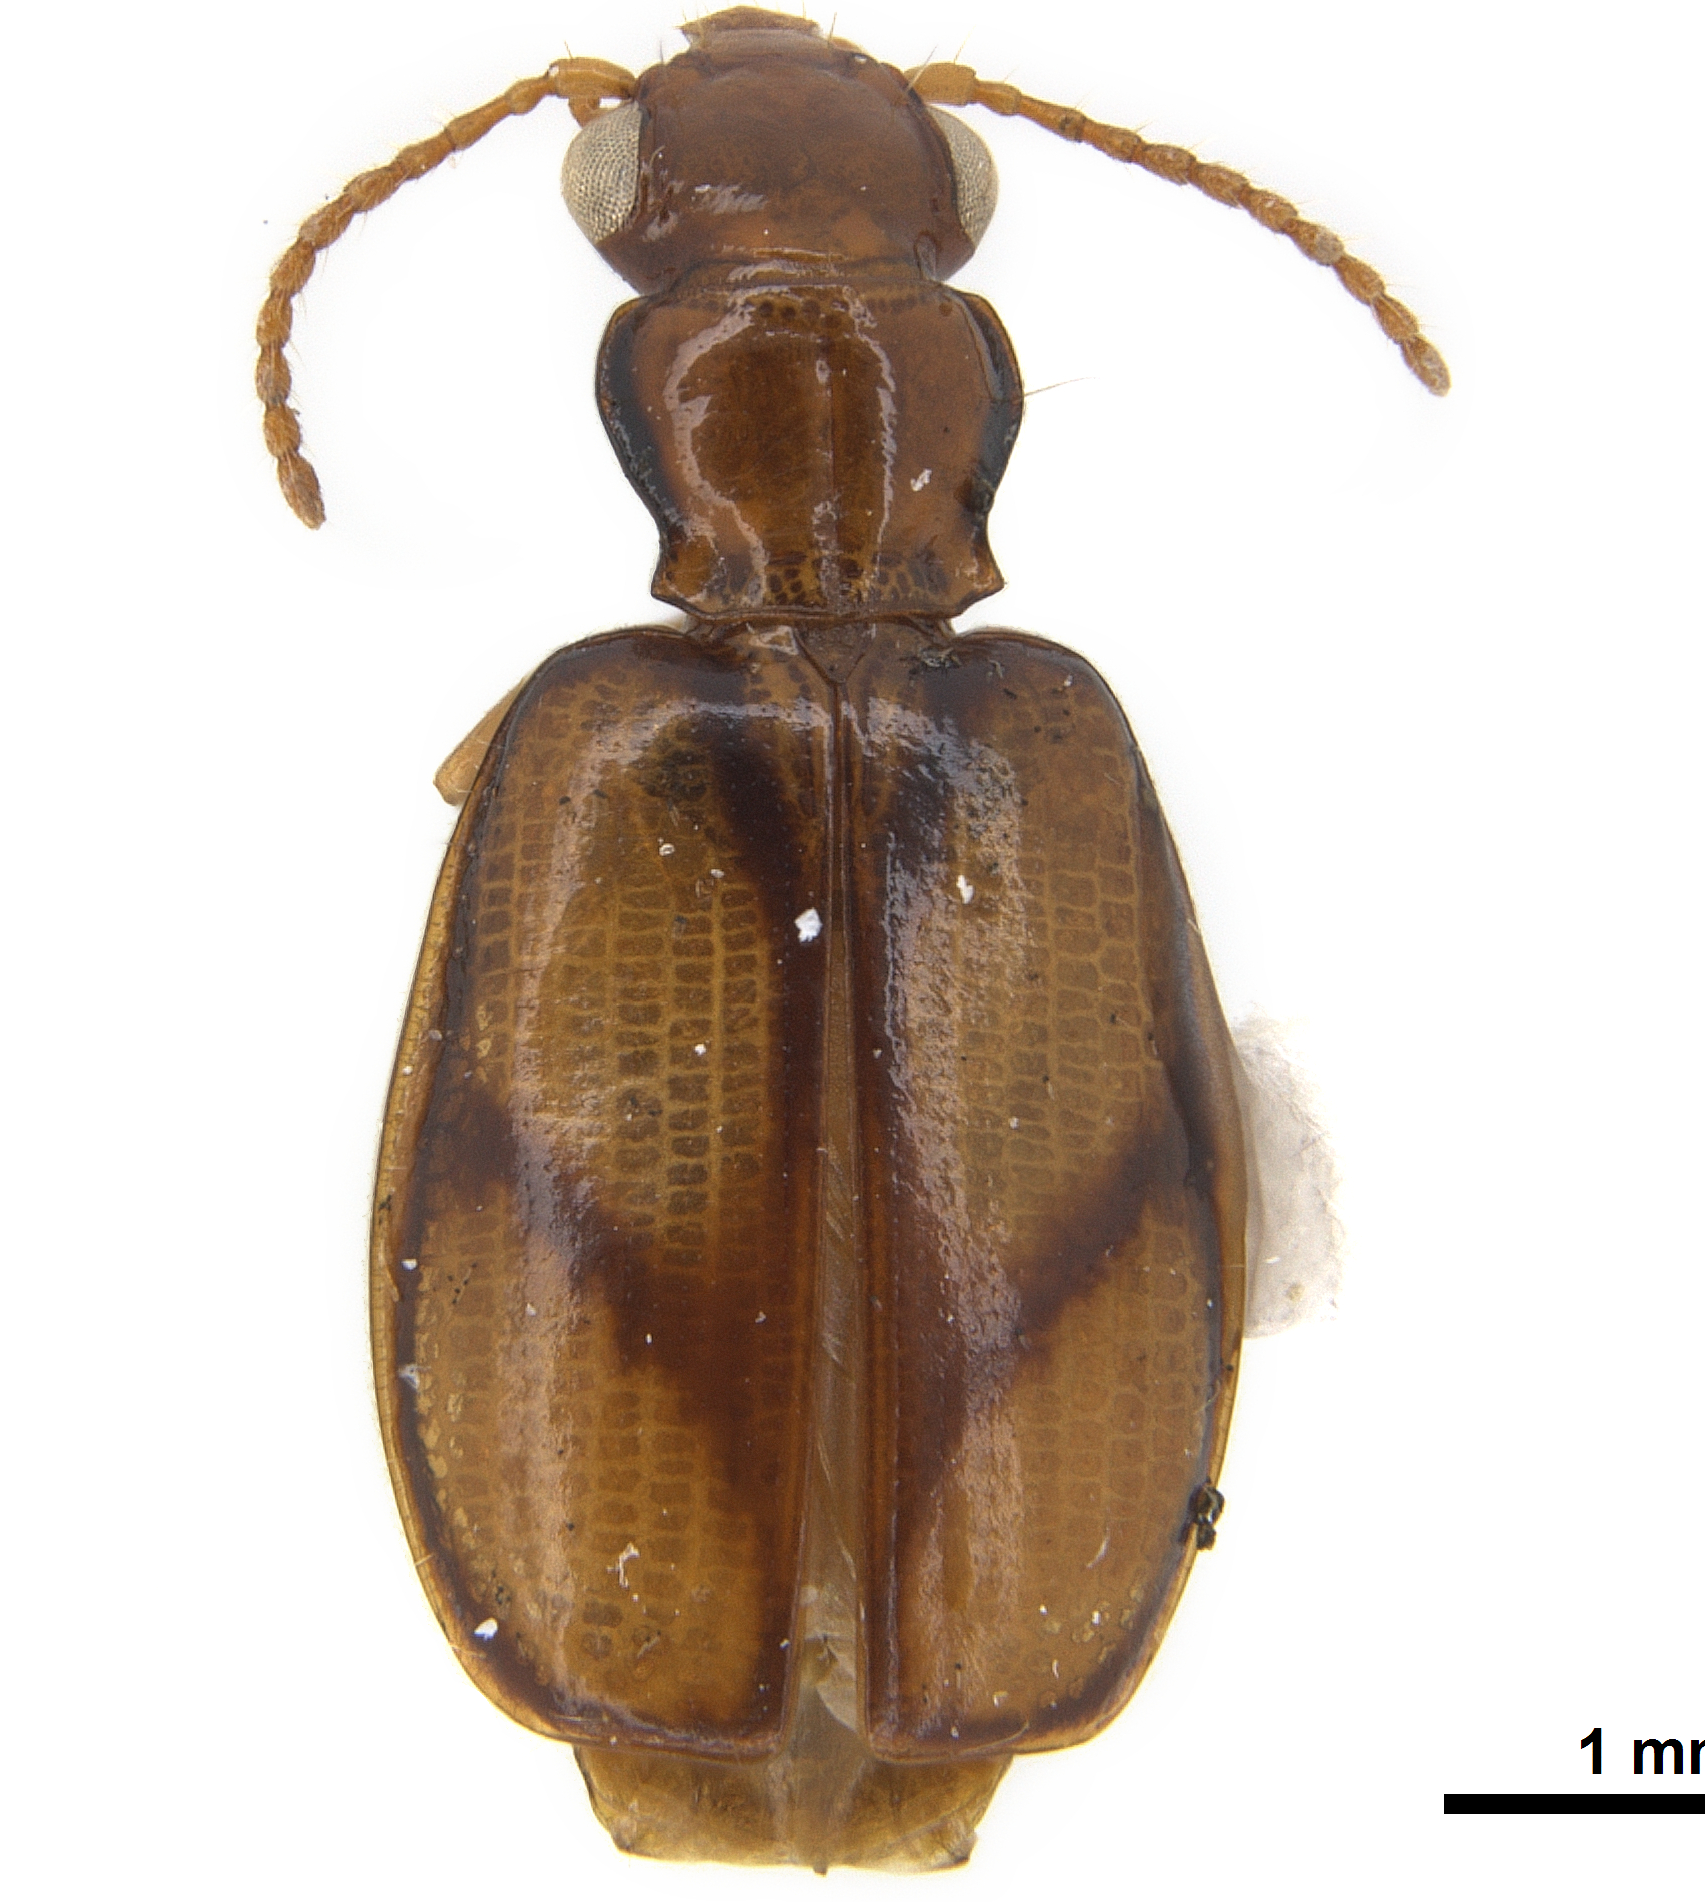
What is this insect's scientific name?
Euproctinus quadriplagiatus (also Euproctinus quadroctinus)
